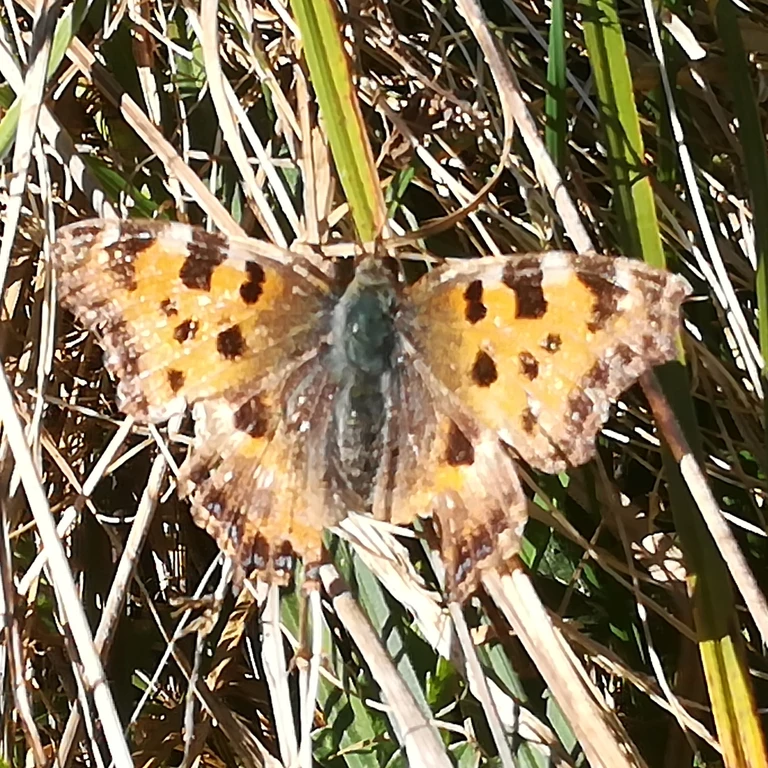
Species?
Nymphalis polychloros
